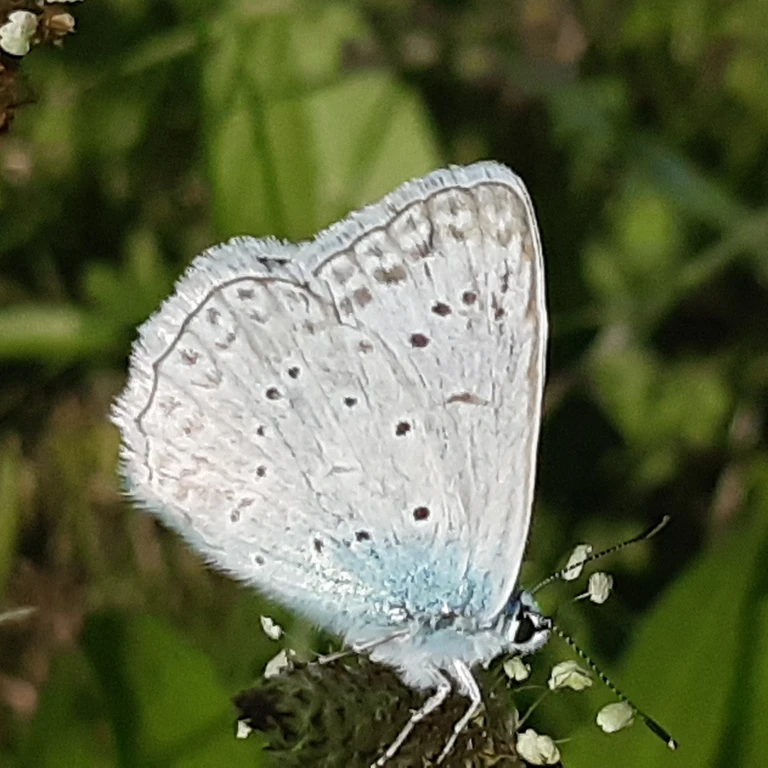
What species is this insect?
Polyommatus daphnis
